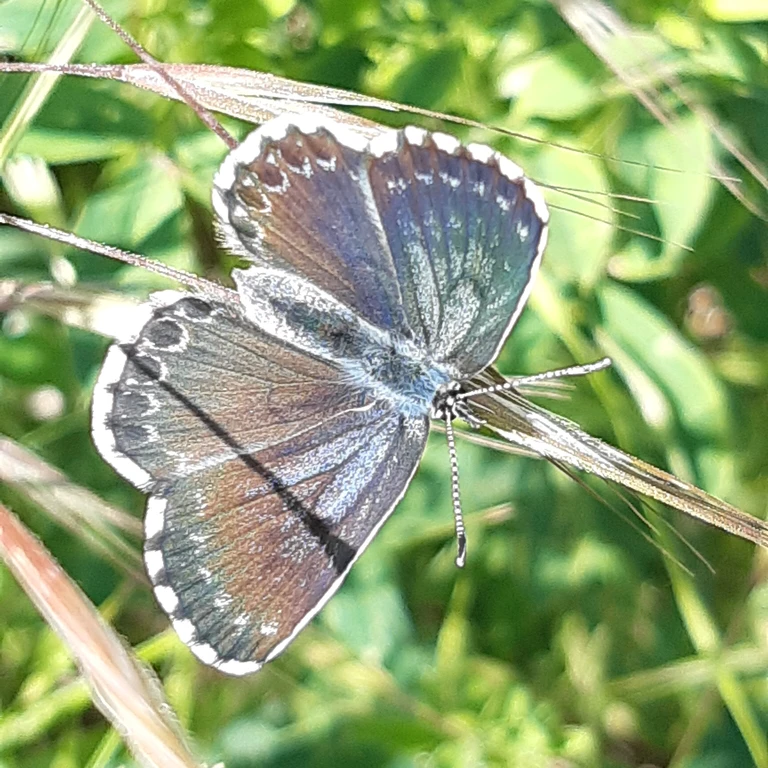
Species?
Scolitantides orion
